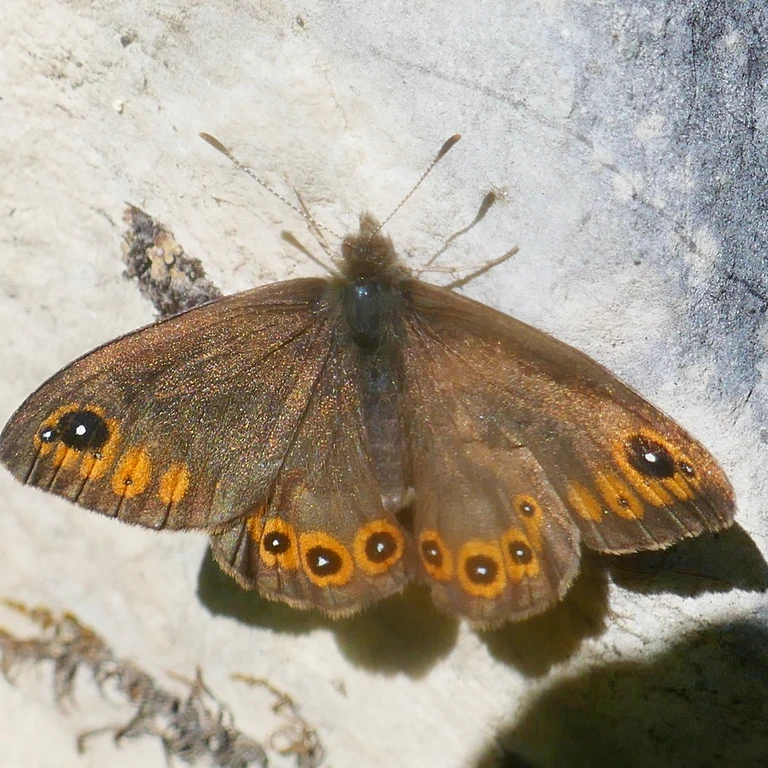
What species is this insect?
Lasiommata maera (also Pararge maera)
